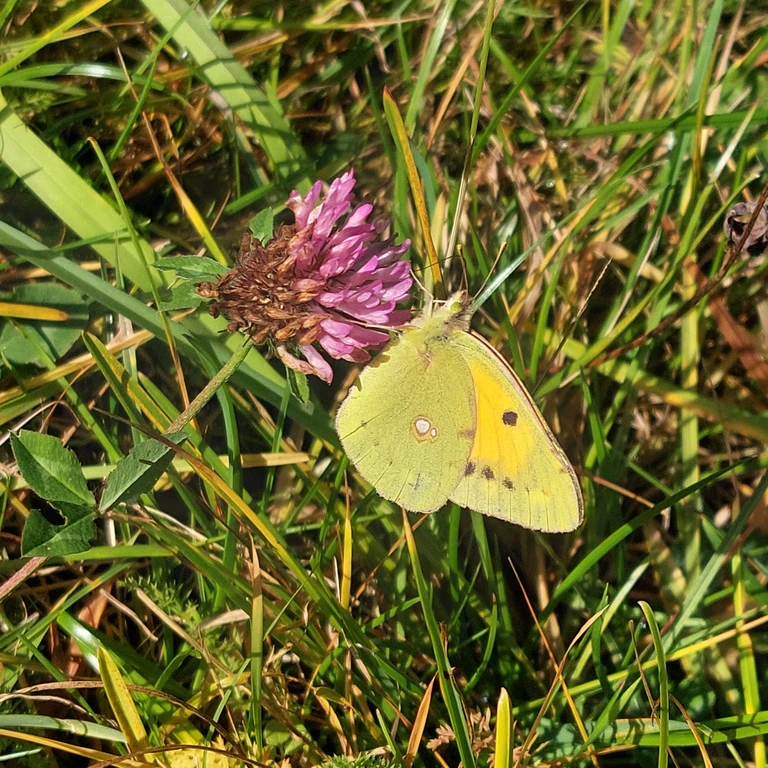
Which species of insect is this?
Colias croceus
